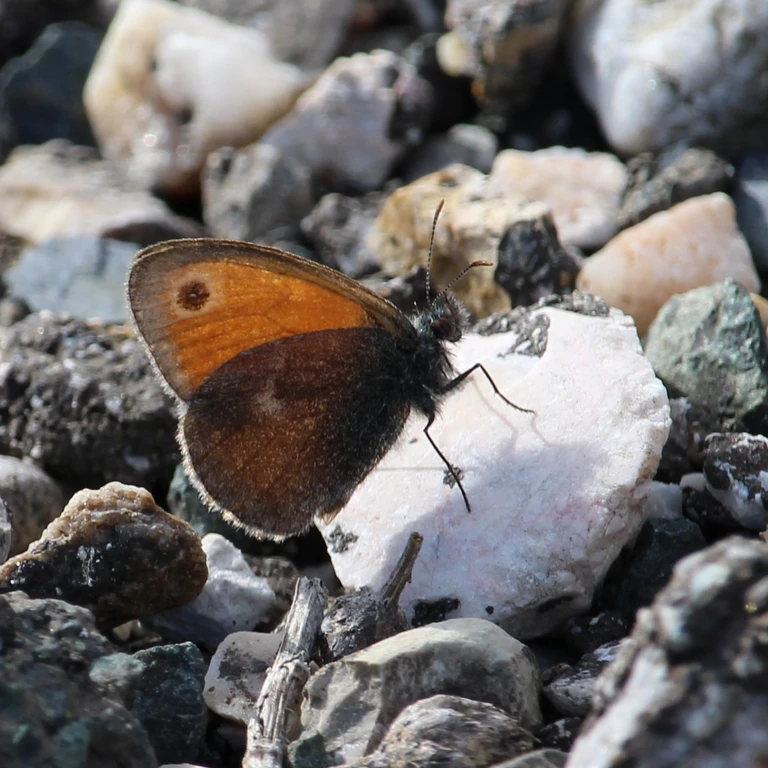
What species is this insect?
Coenonympha pamphilus
